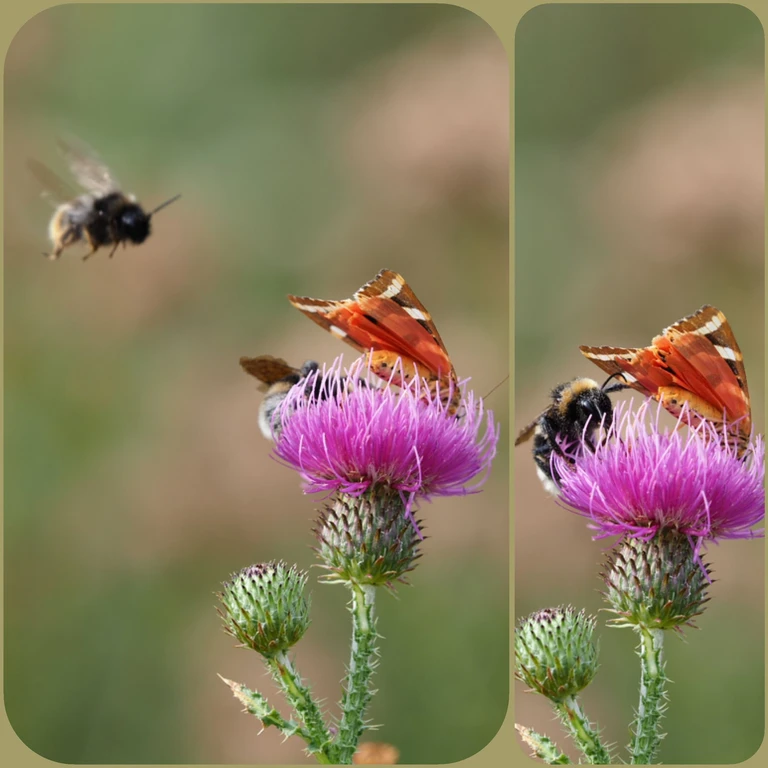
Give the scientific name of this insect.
Euplagia quadripunctaria
